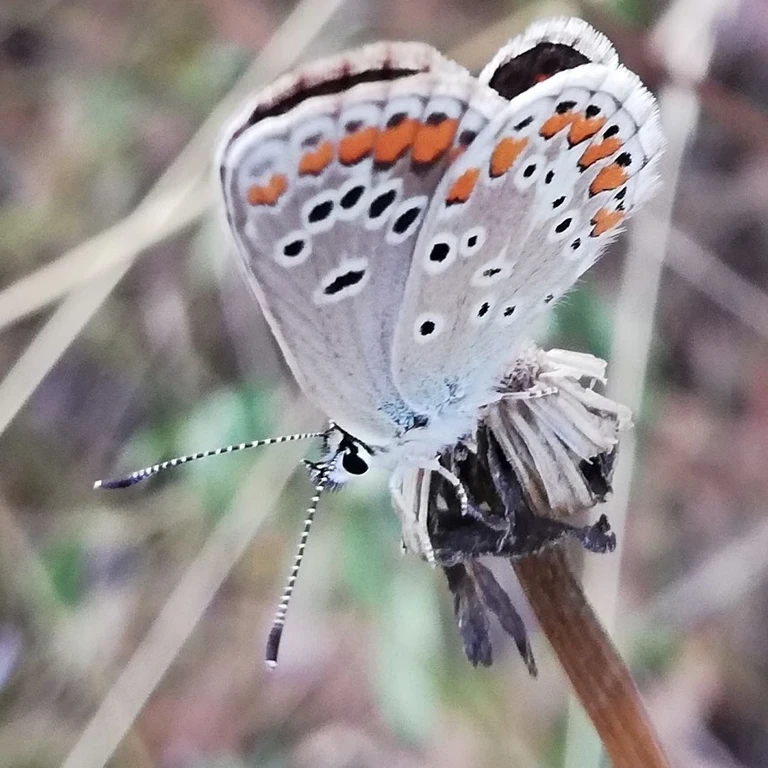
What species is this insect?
Aricia agestis/artaxerxes
